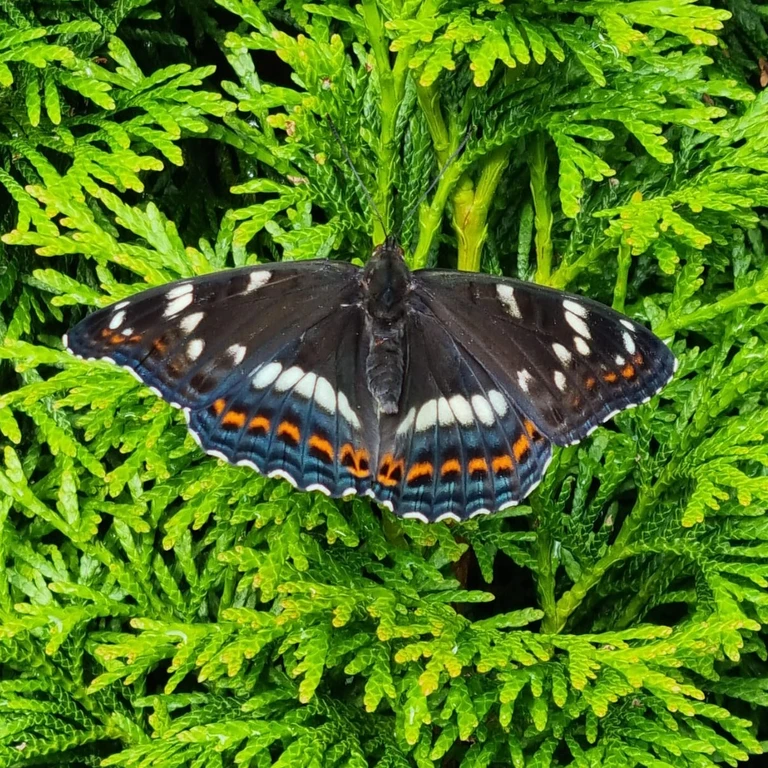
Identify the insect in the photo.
Limenitis populi
